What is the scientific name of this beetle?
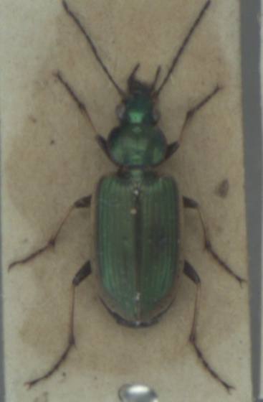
Agonum marginatum
